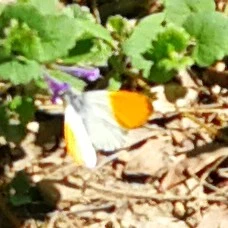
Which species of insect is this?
Anthocharis cardamines
